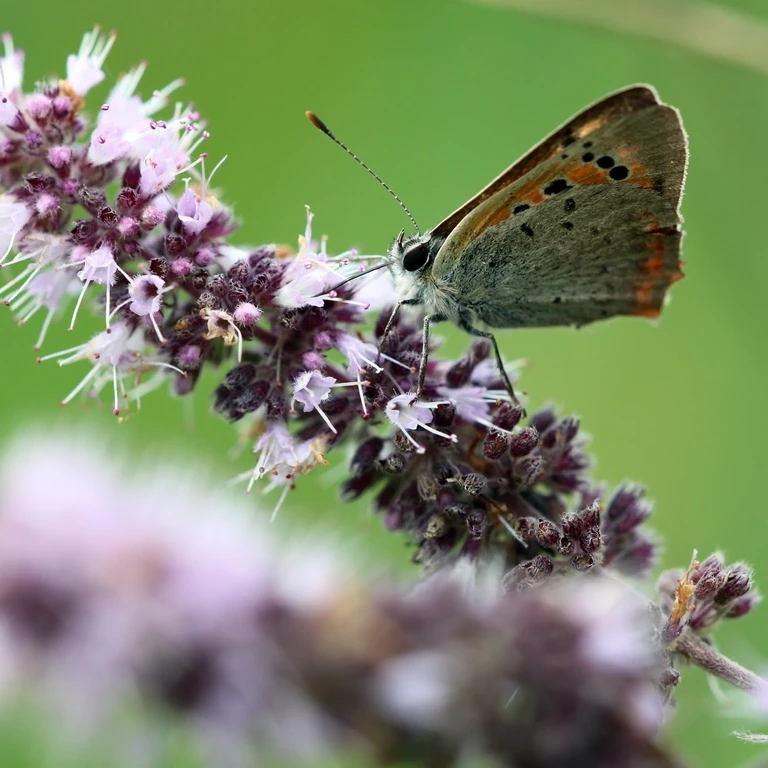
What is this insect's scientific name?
Lycaena phlaeas
